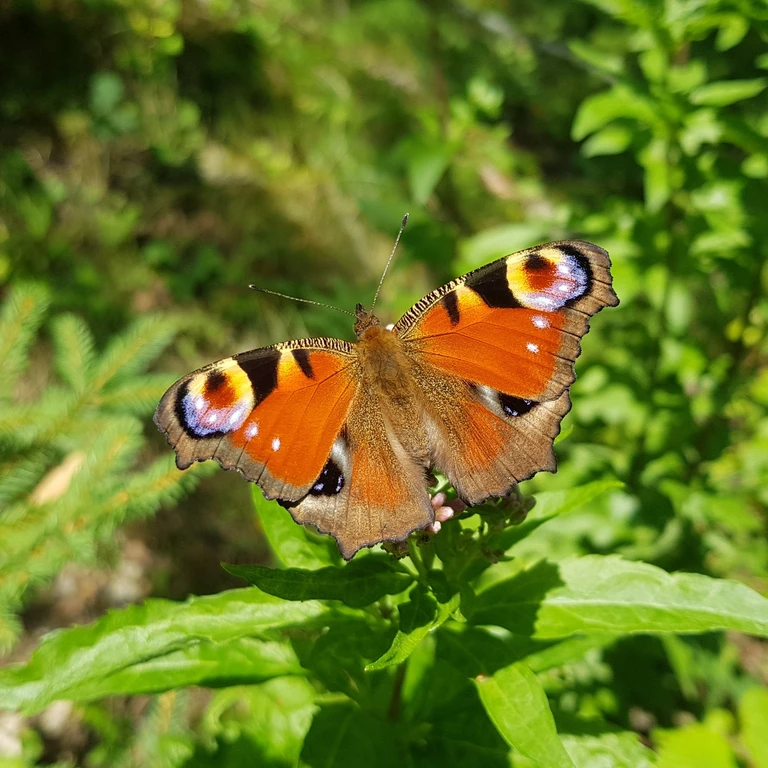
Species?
Aglais io
